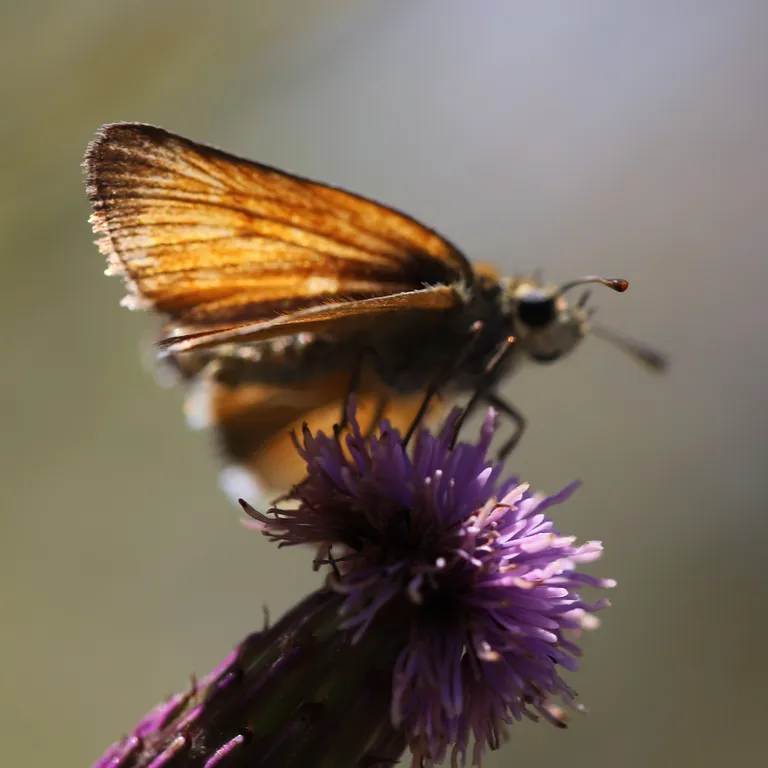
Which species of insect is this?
Thymelicus sylvestris
